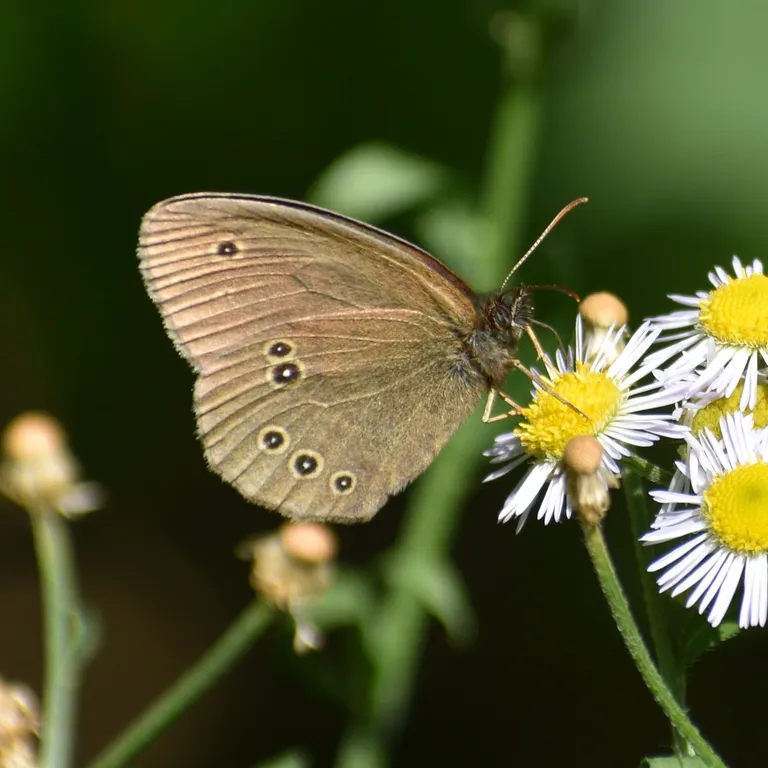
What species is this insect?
Aphantopus hyperantus
